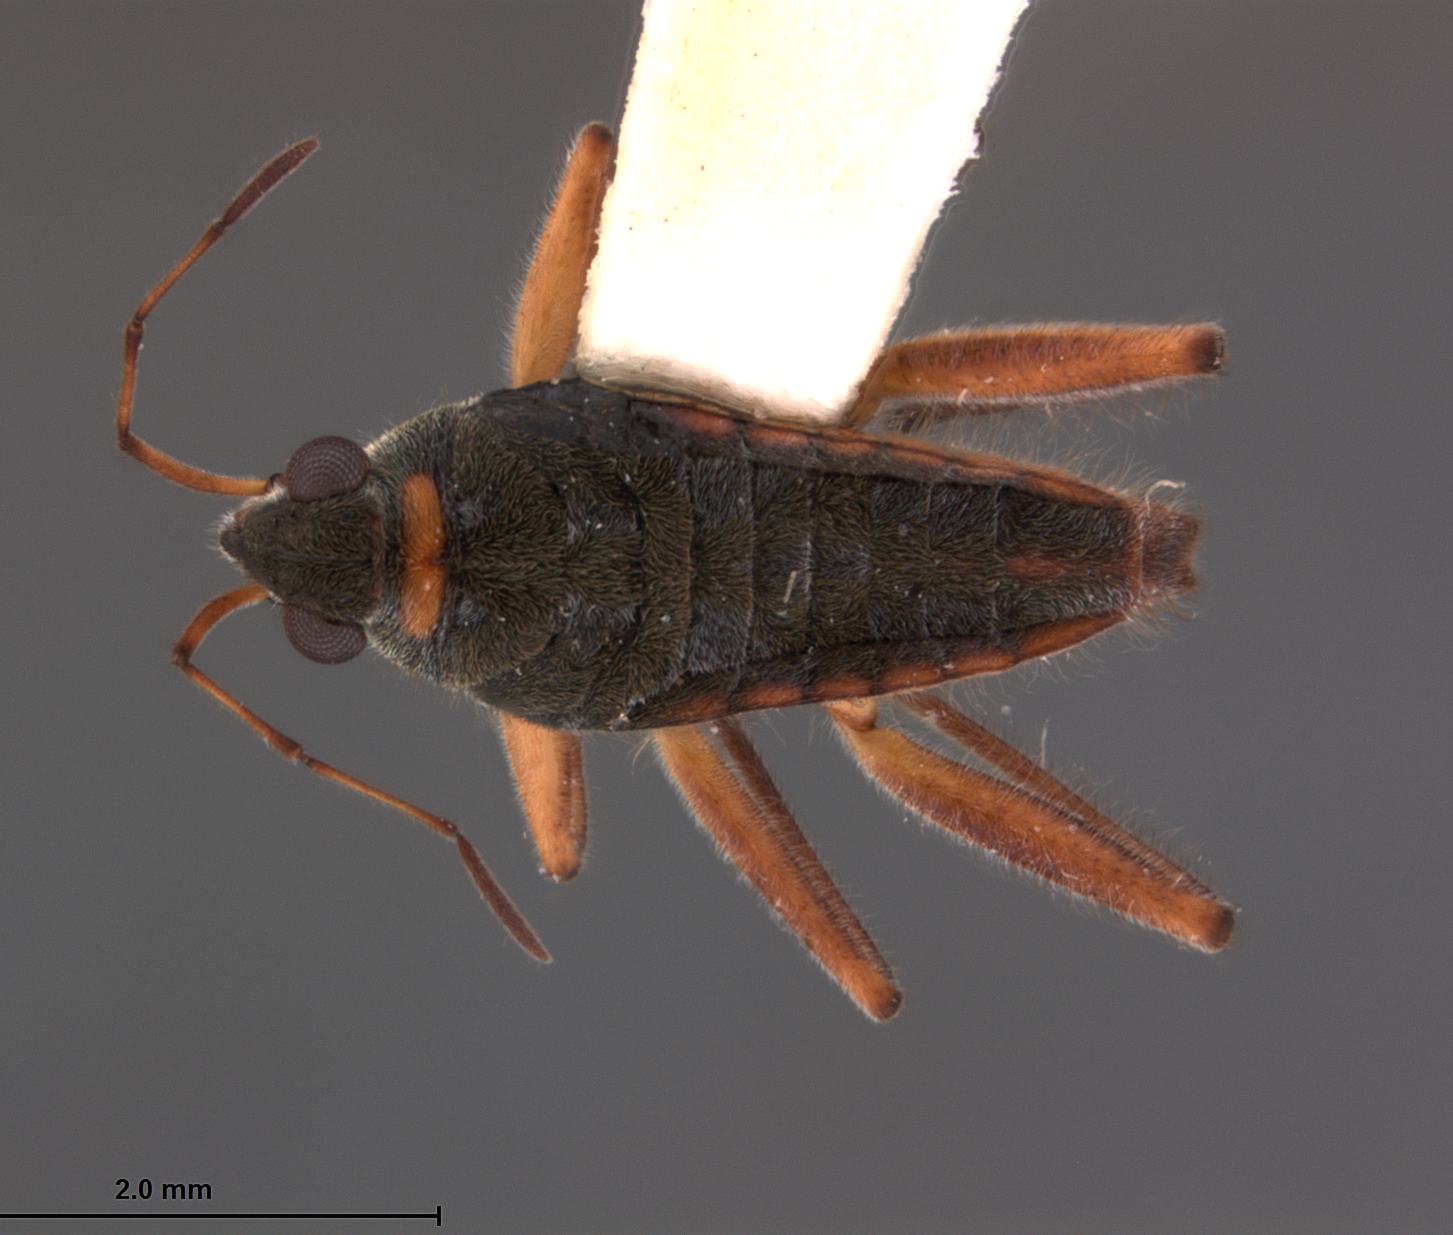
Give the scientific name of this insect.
Microvelia pexa
